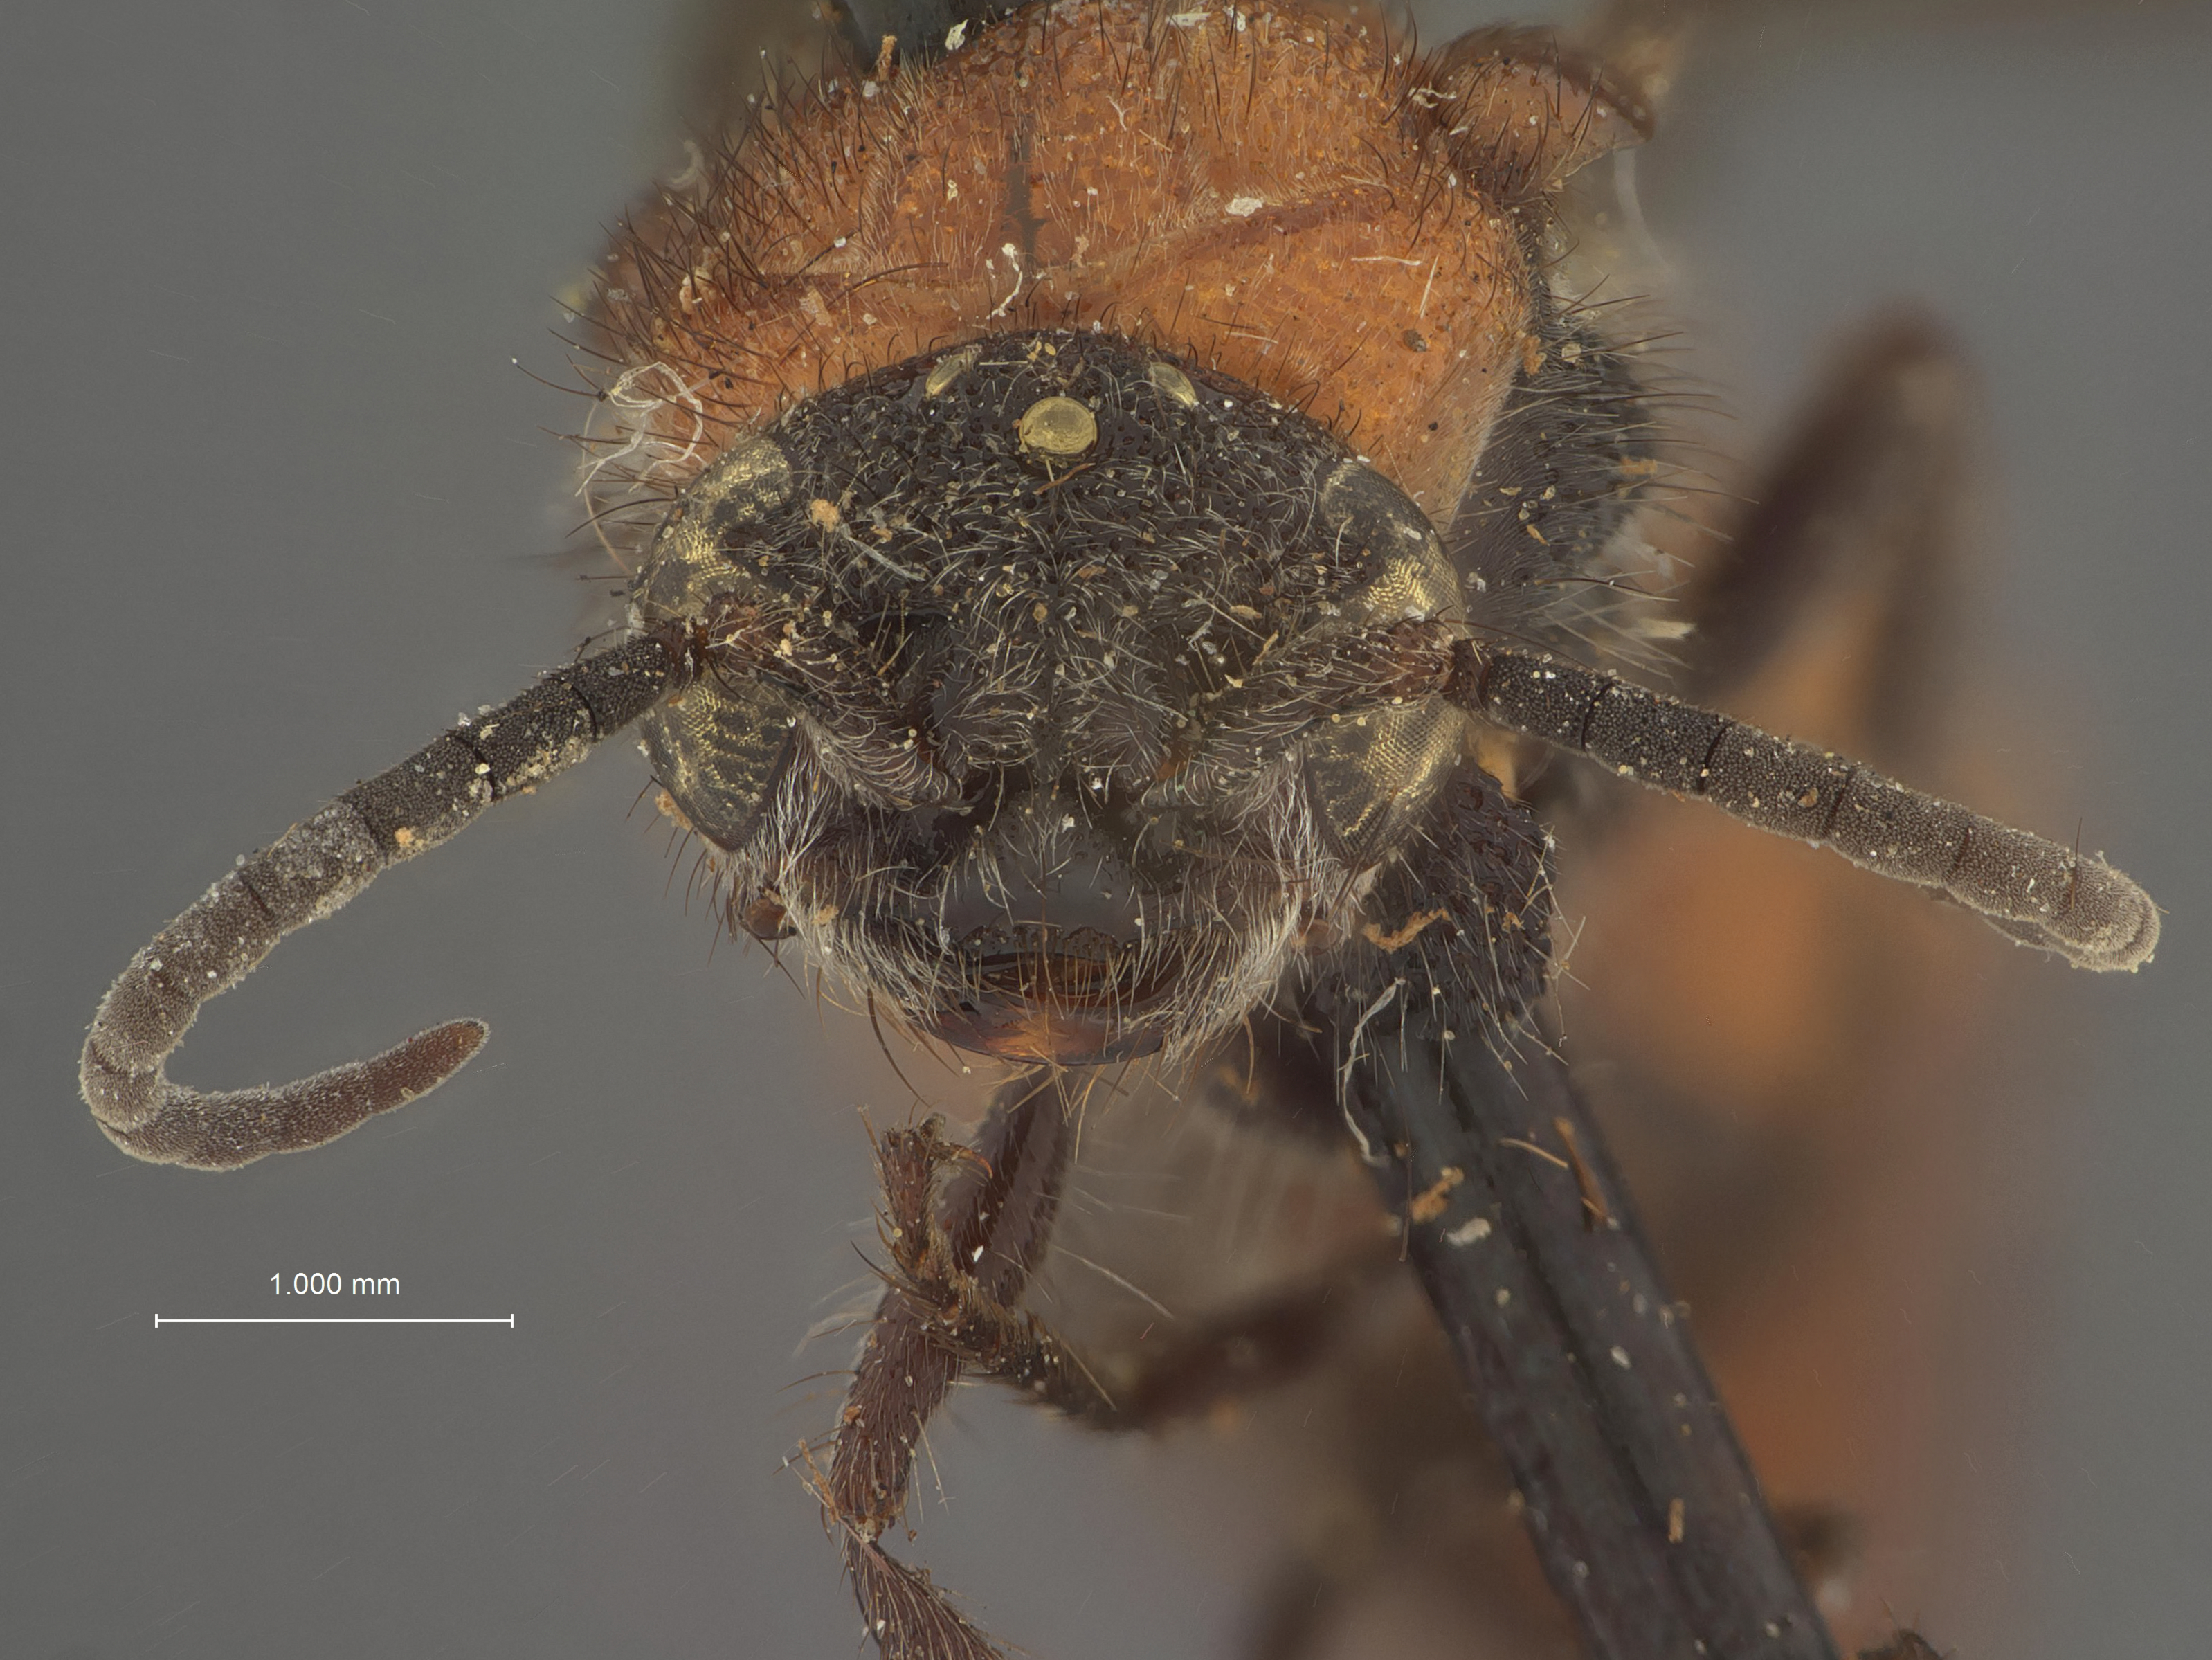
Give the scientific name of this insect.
Timulla tolerata
